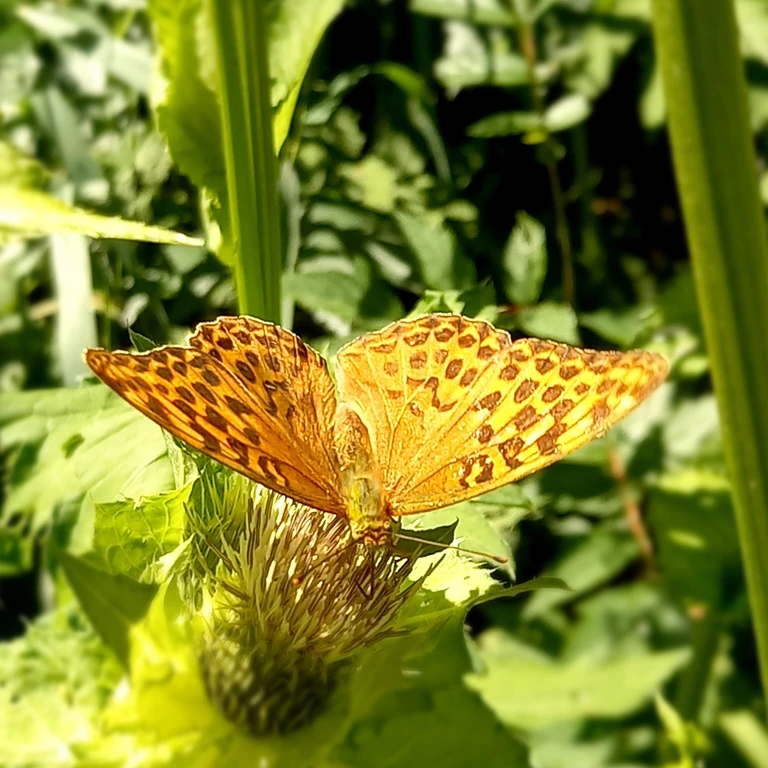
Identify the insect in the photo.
Argynnis paphia
